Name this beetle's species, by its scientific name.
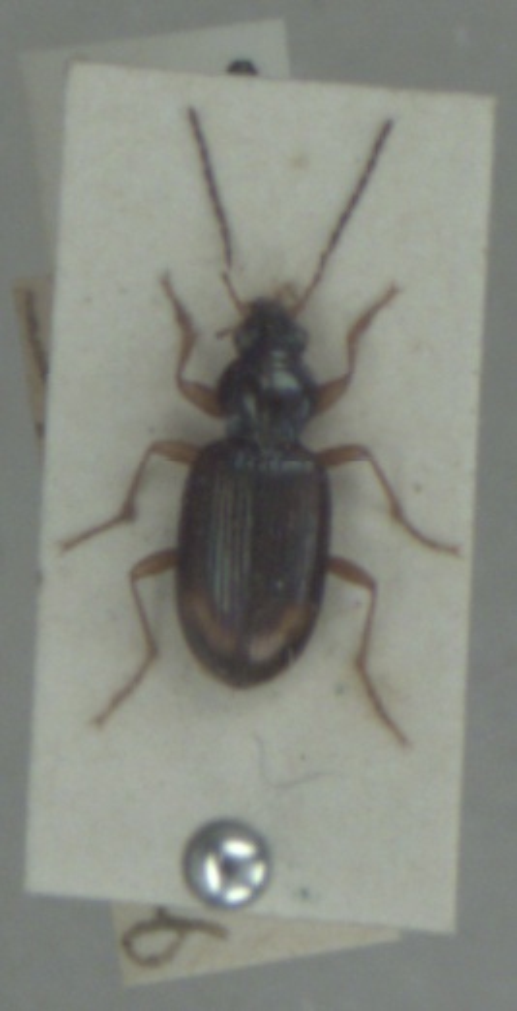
Bembidion lunatum
